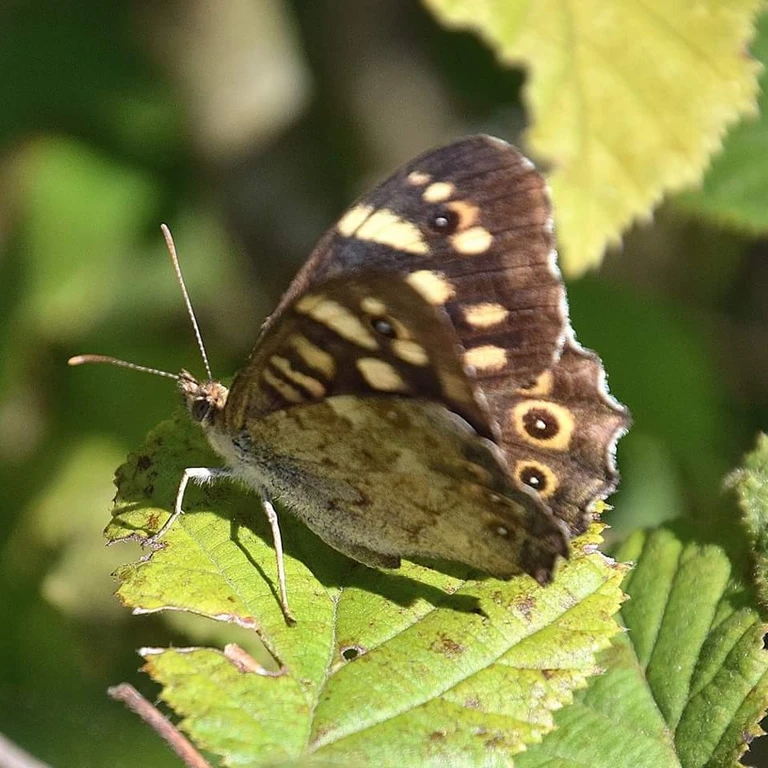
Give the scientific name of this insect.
Pararge aegeria
